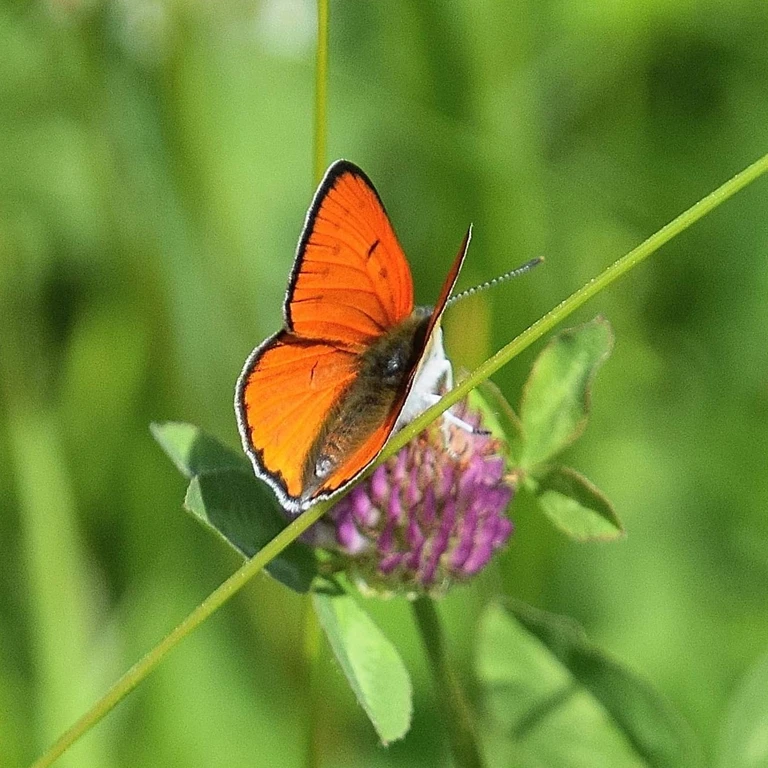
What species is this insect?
Lycaena dispar
